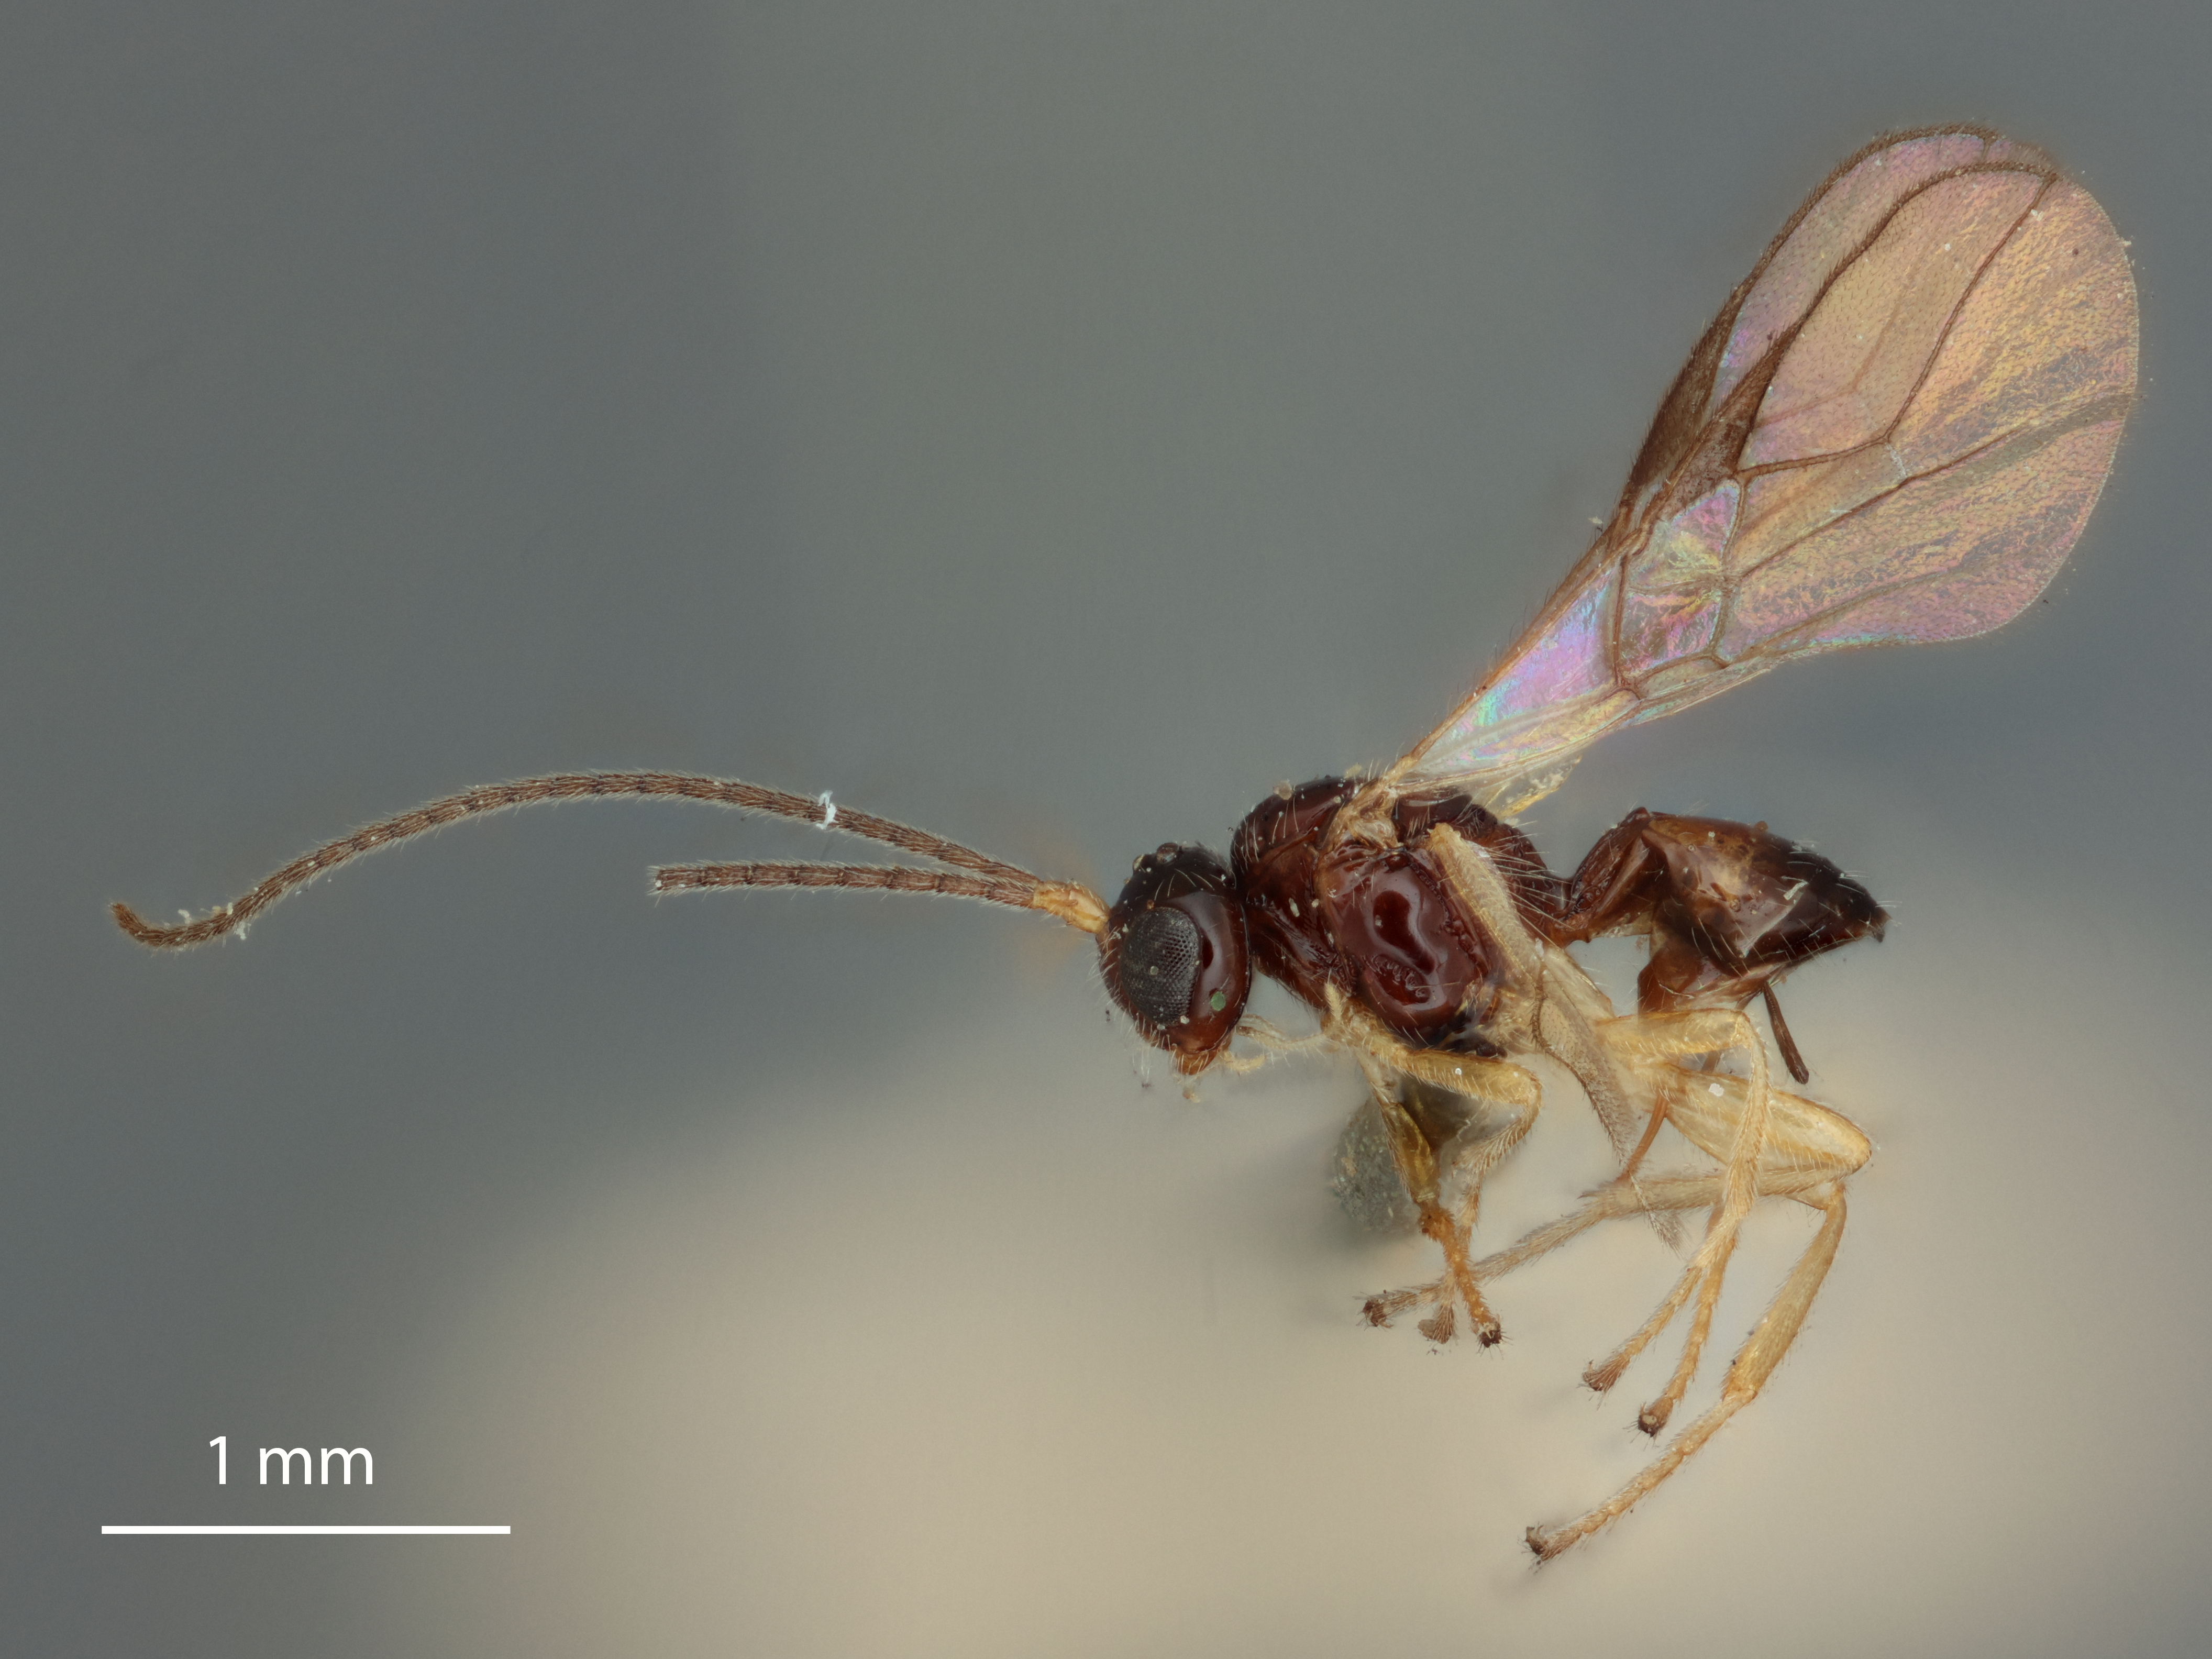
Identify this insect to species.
Opius striatoides
